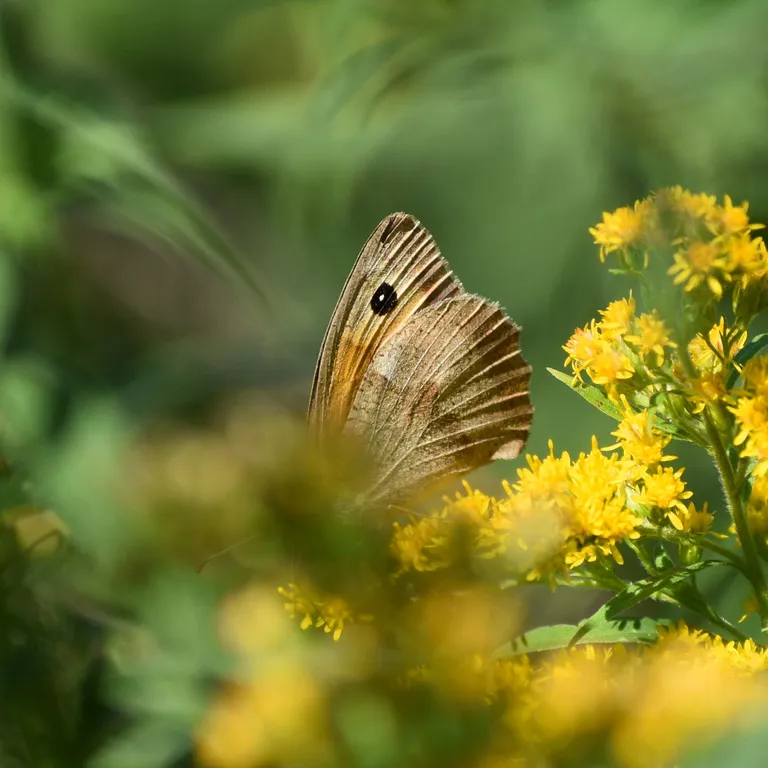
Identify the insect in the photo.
Maniola jurtina
